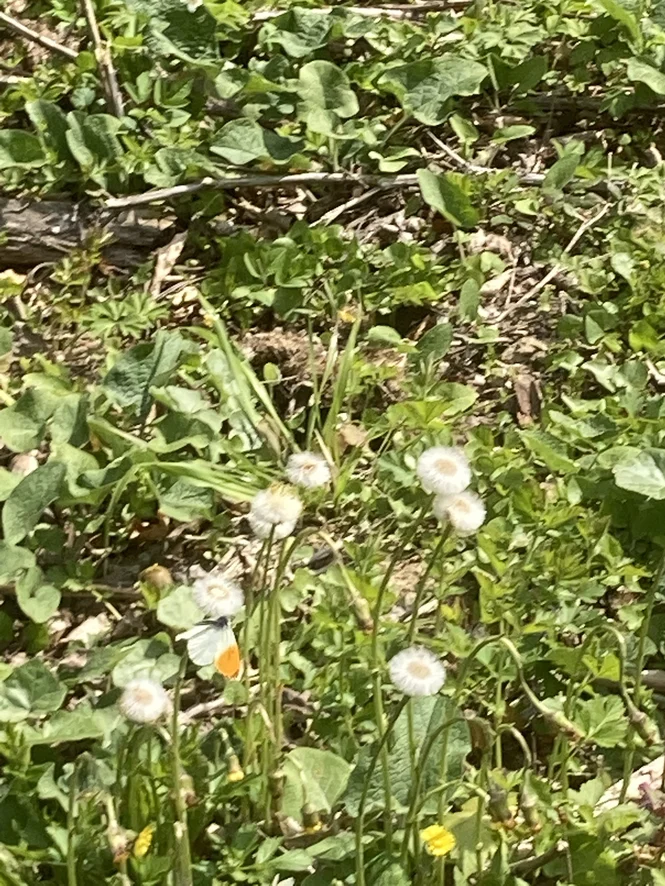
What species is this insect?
Anthocharis cardamines
